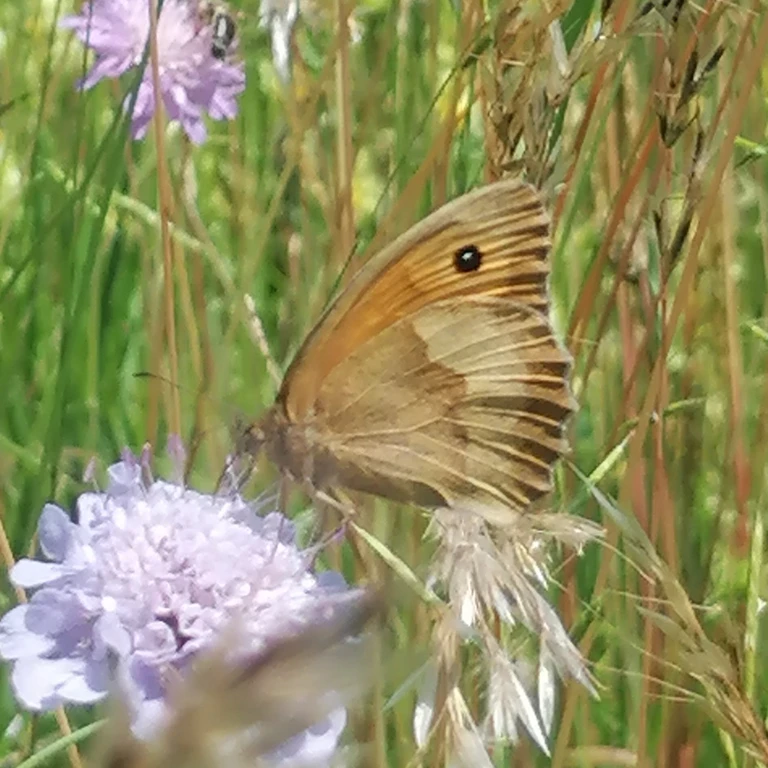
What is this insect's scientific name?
Maniola jurtina
